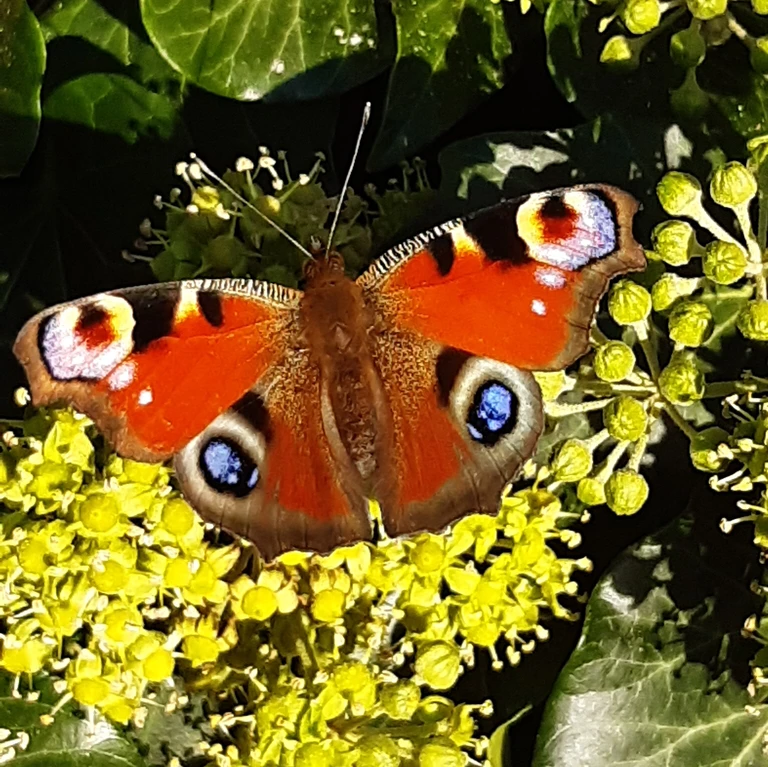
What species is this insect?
Aglais io
